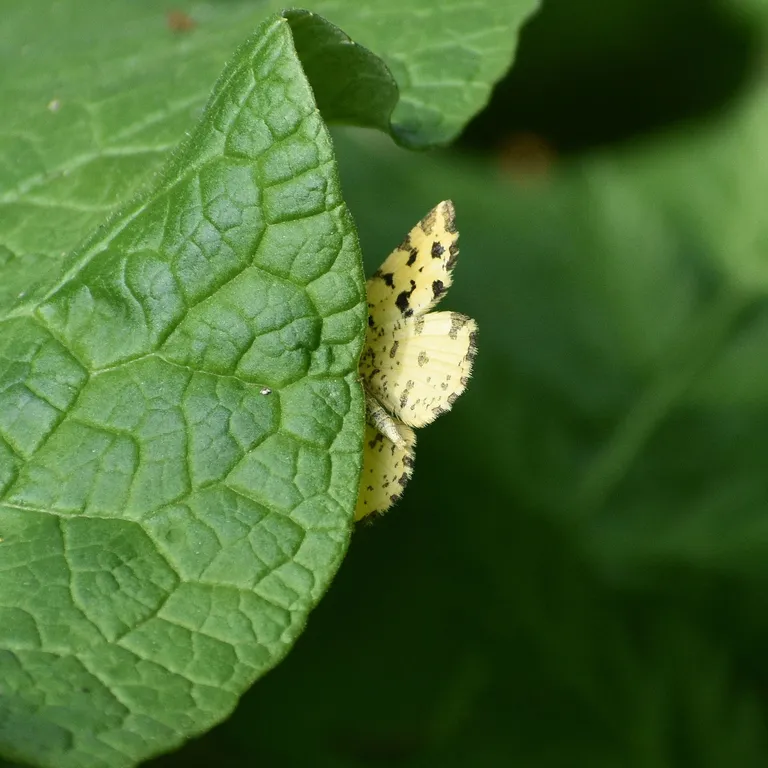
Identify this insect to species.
Pseudopanthera macularia
